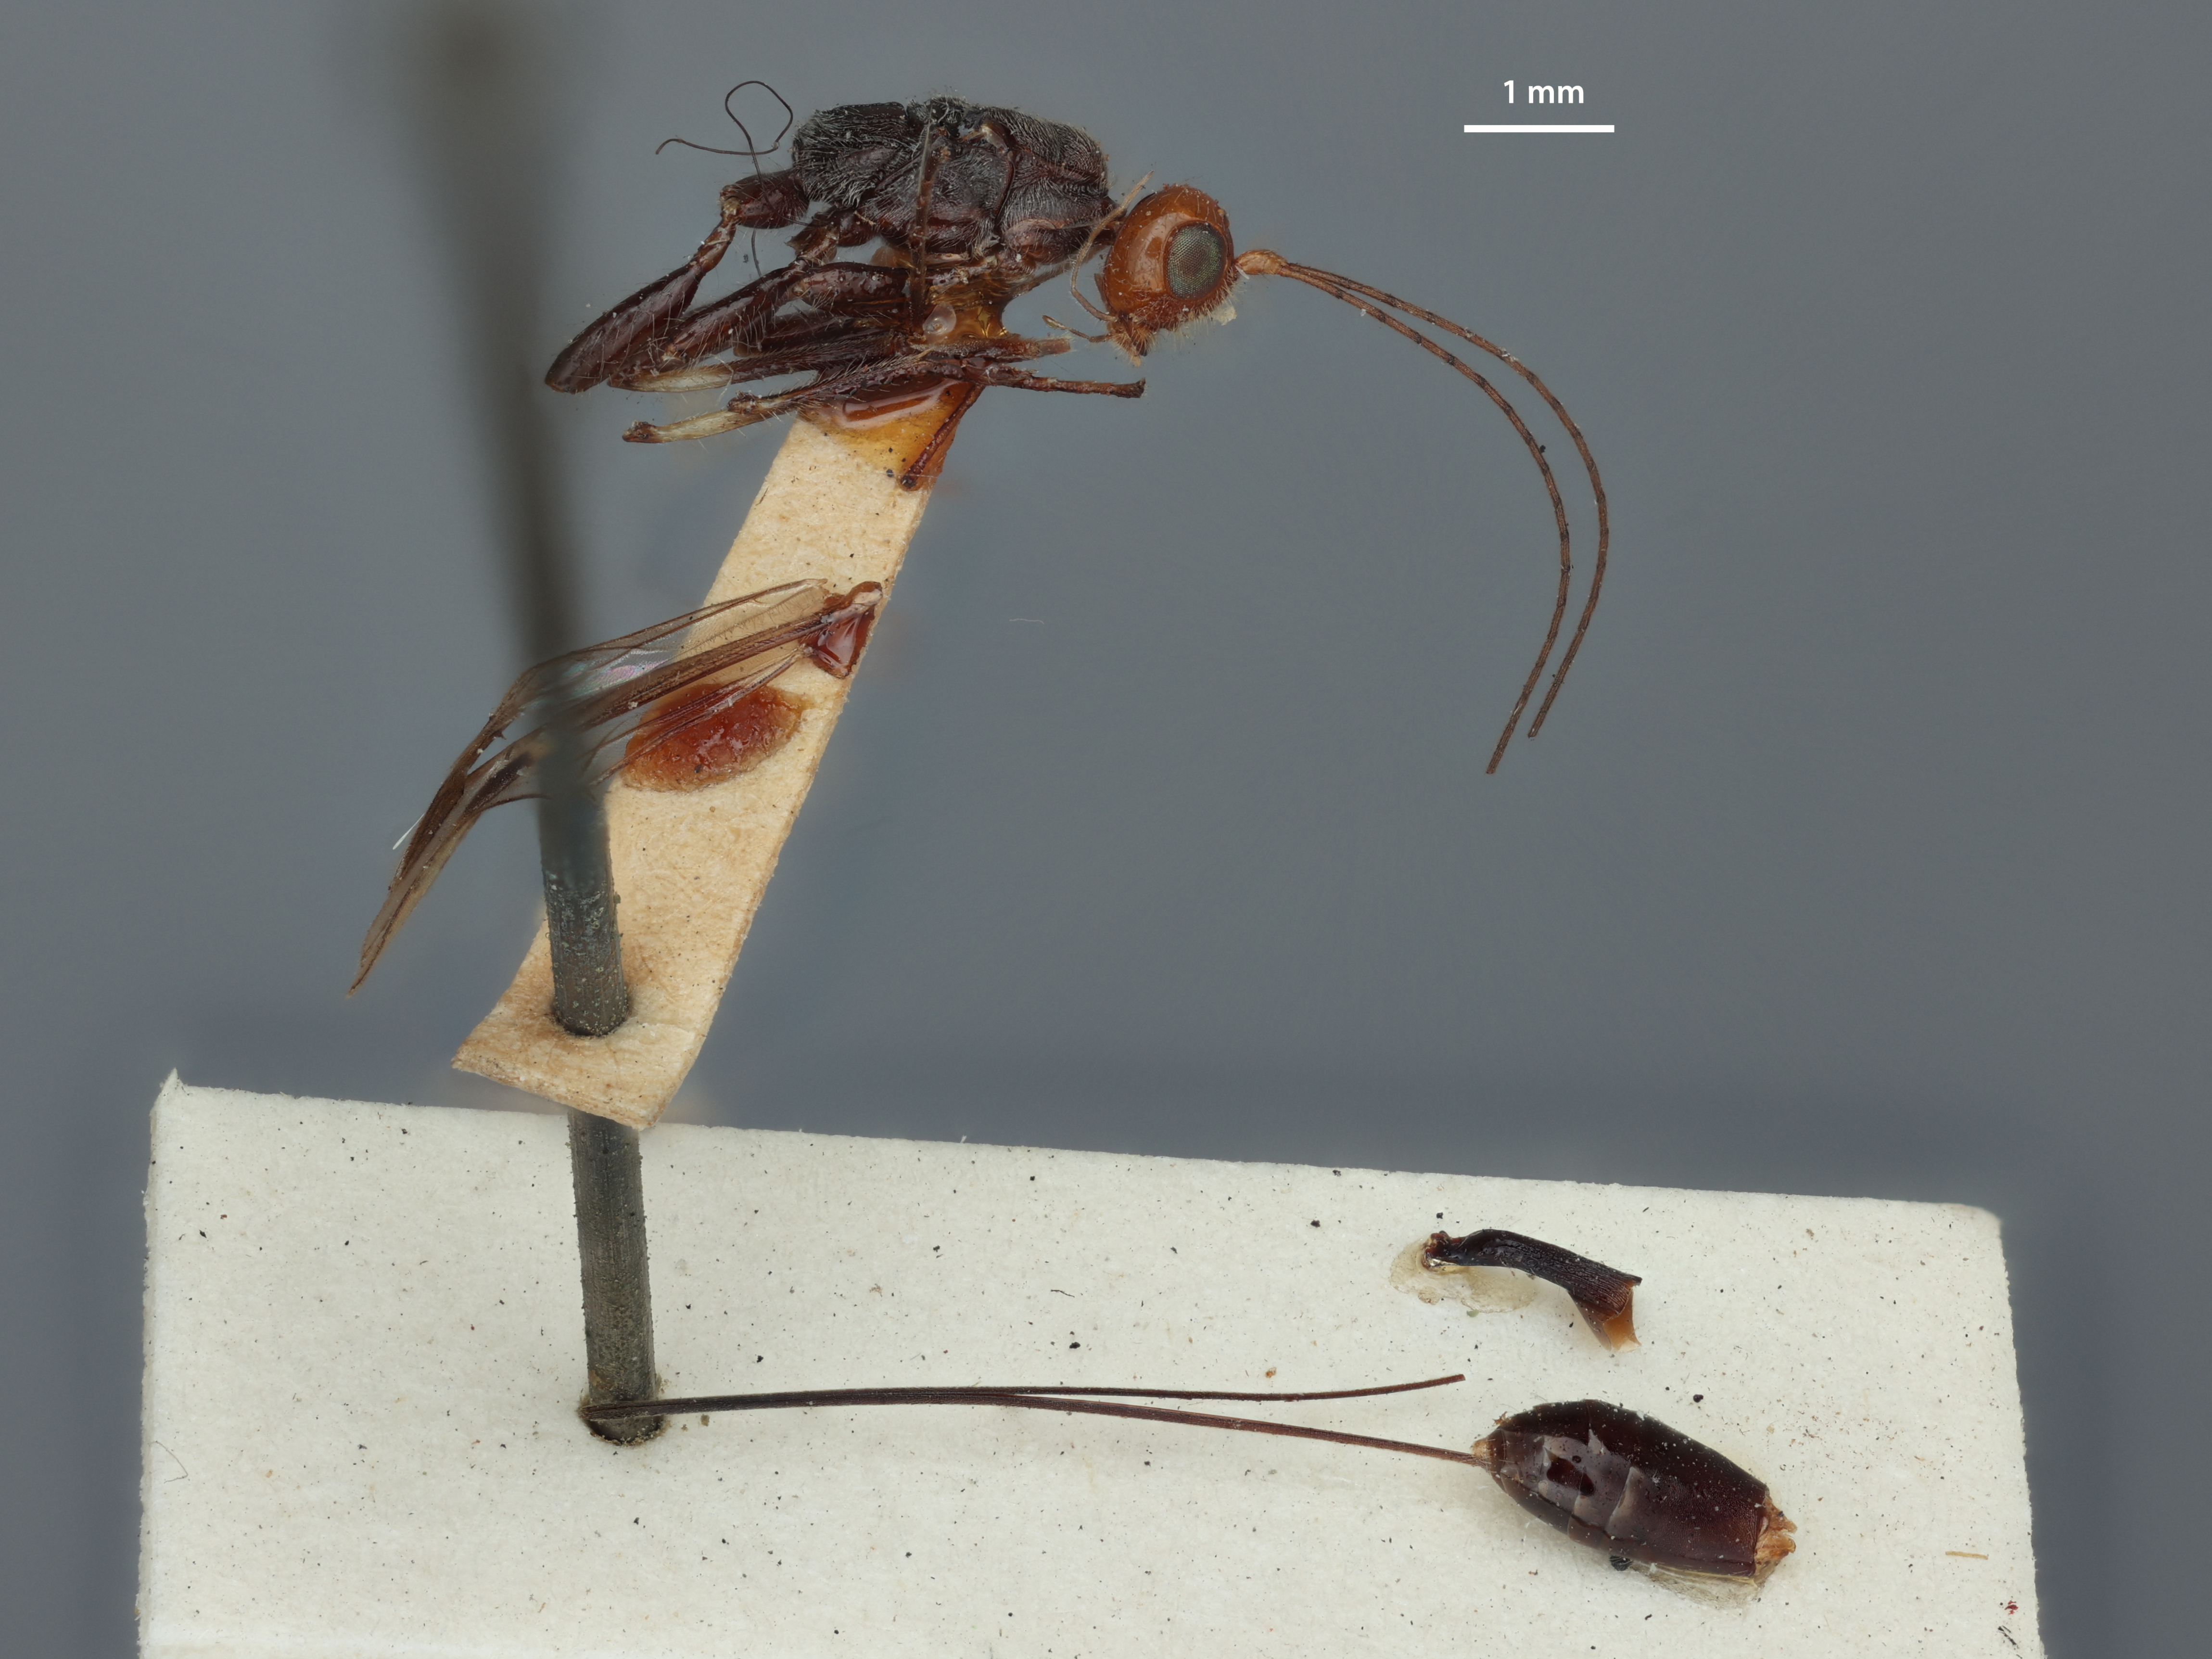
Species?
Spathius trolus
